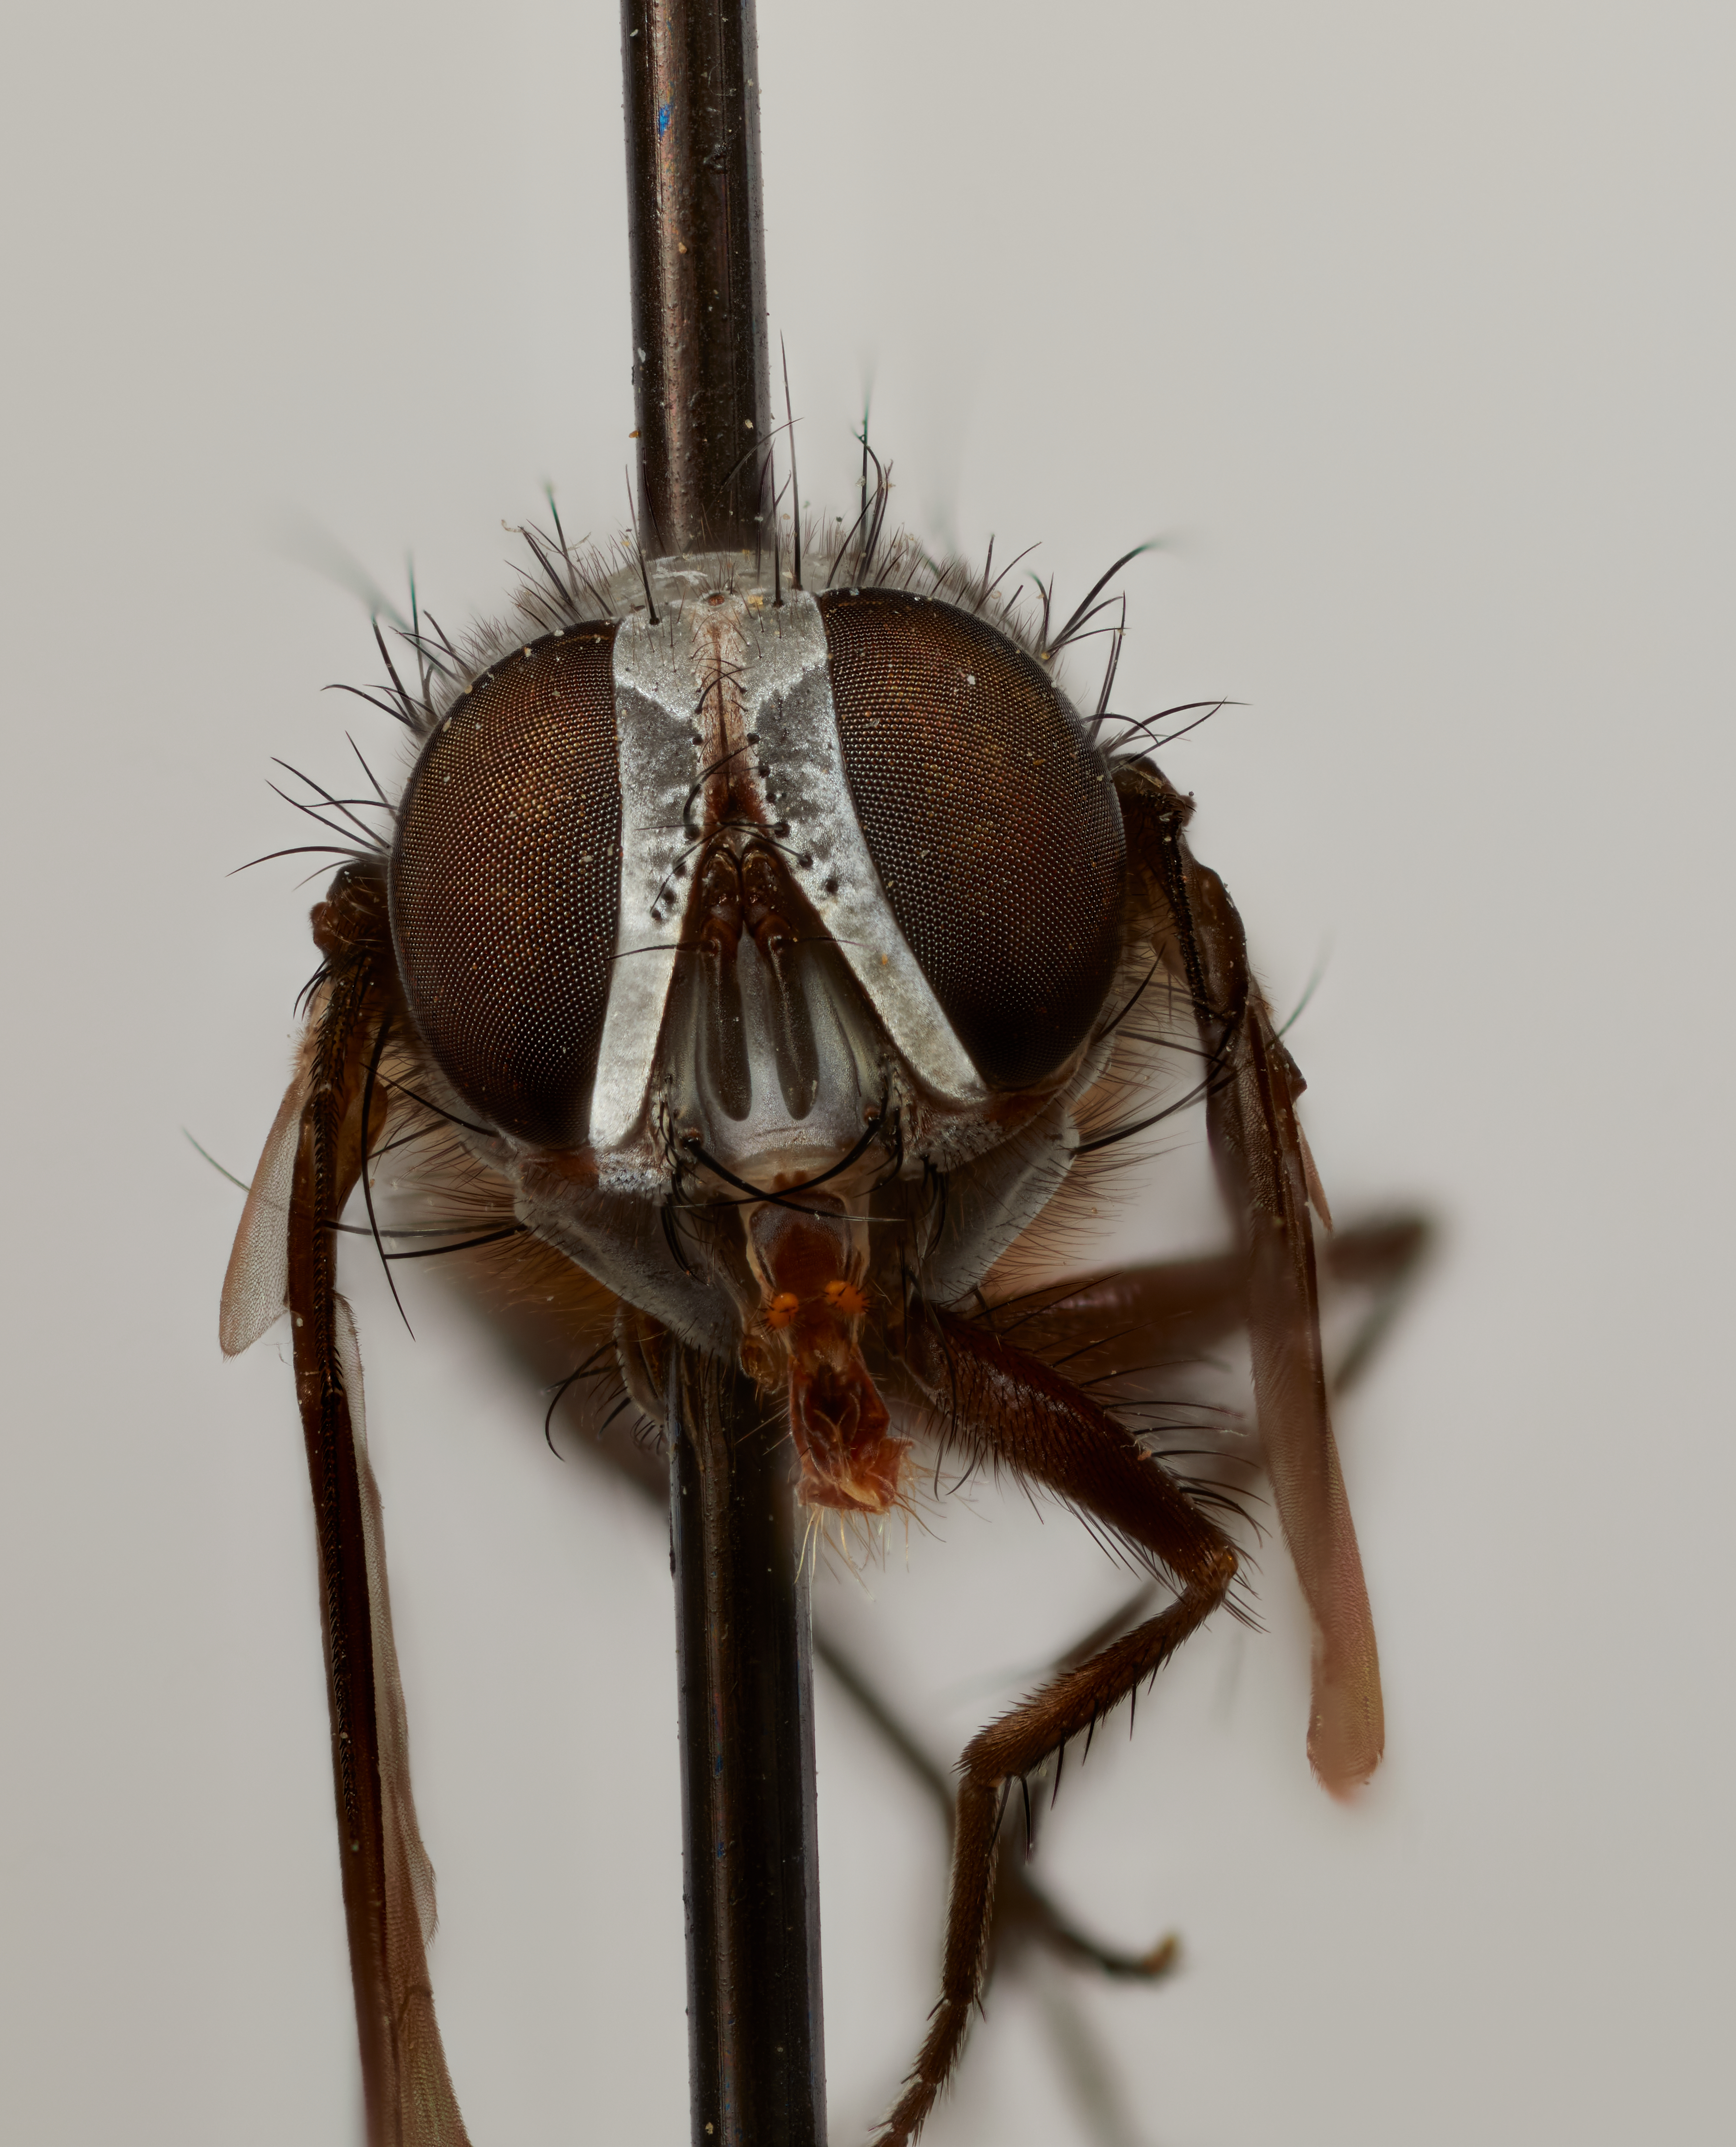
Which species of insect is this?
Erythroargyrops elegans
